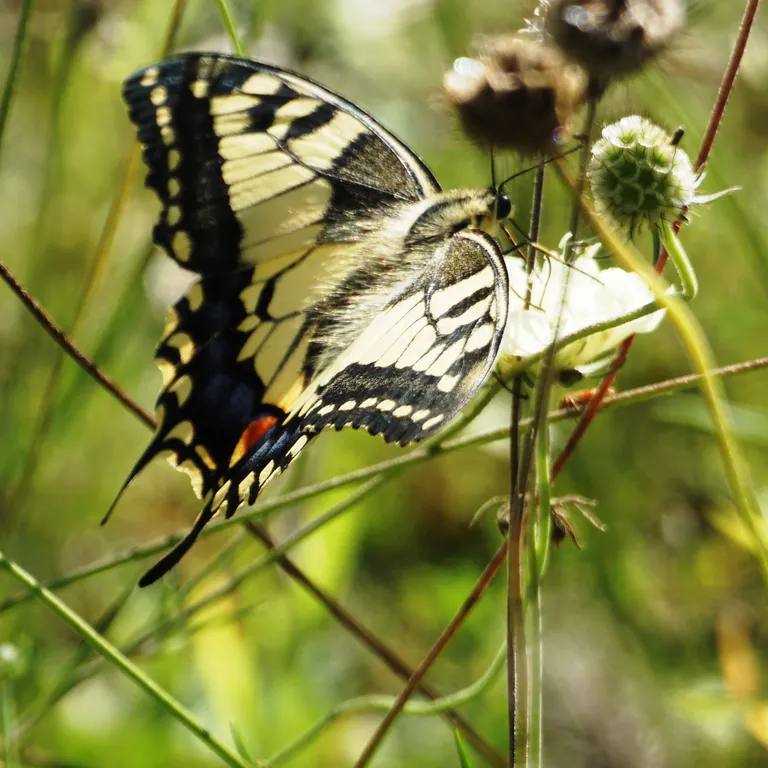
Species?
Papilio machaon
